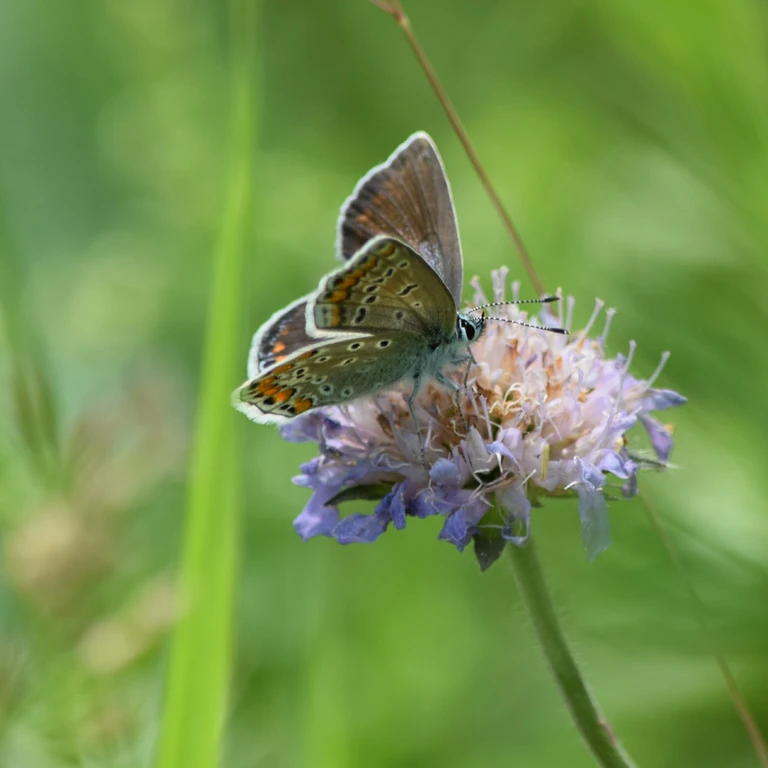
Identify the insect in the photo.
Polyommatus icarus
